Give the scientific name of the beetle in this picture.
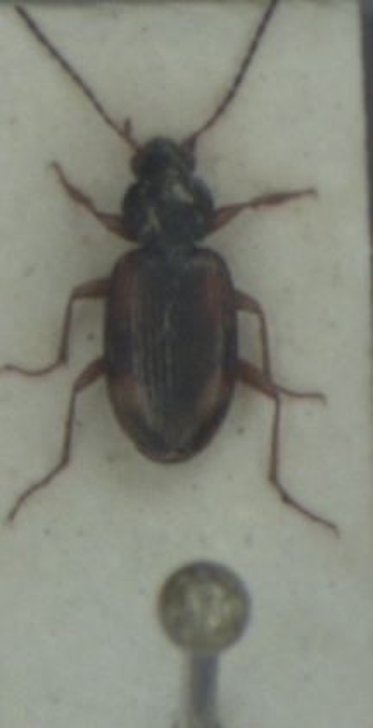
Bembidion tetracolum
